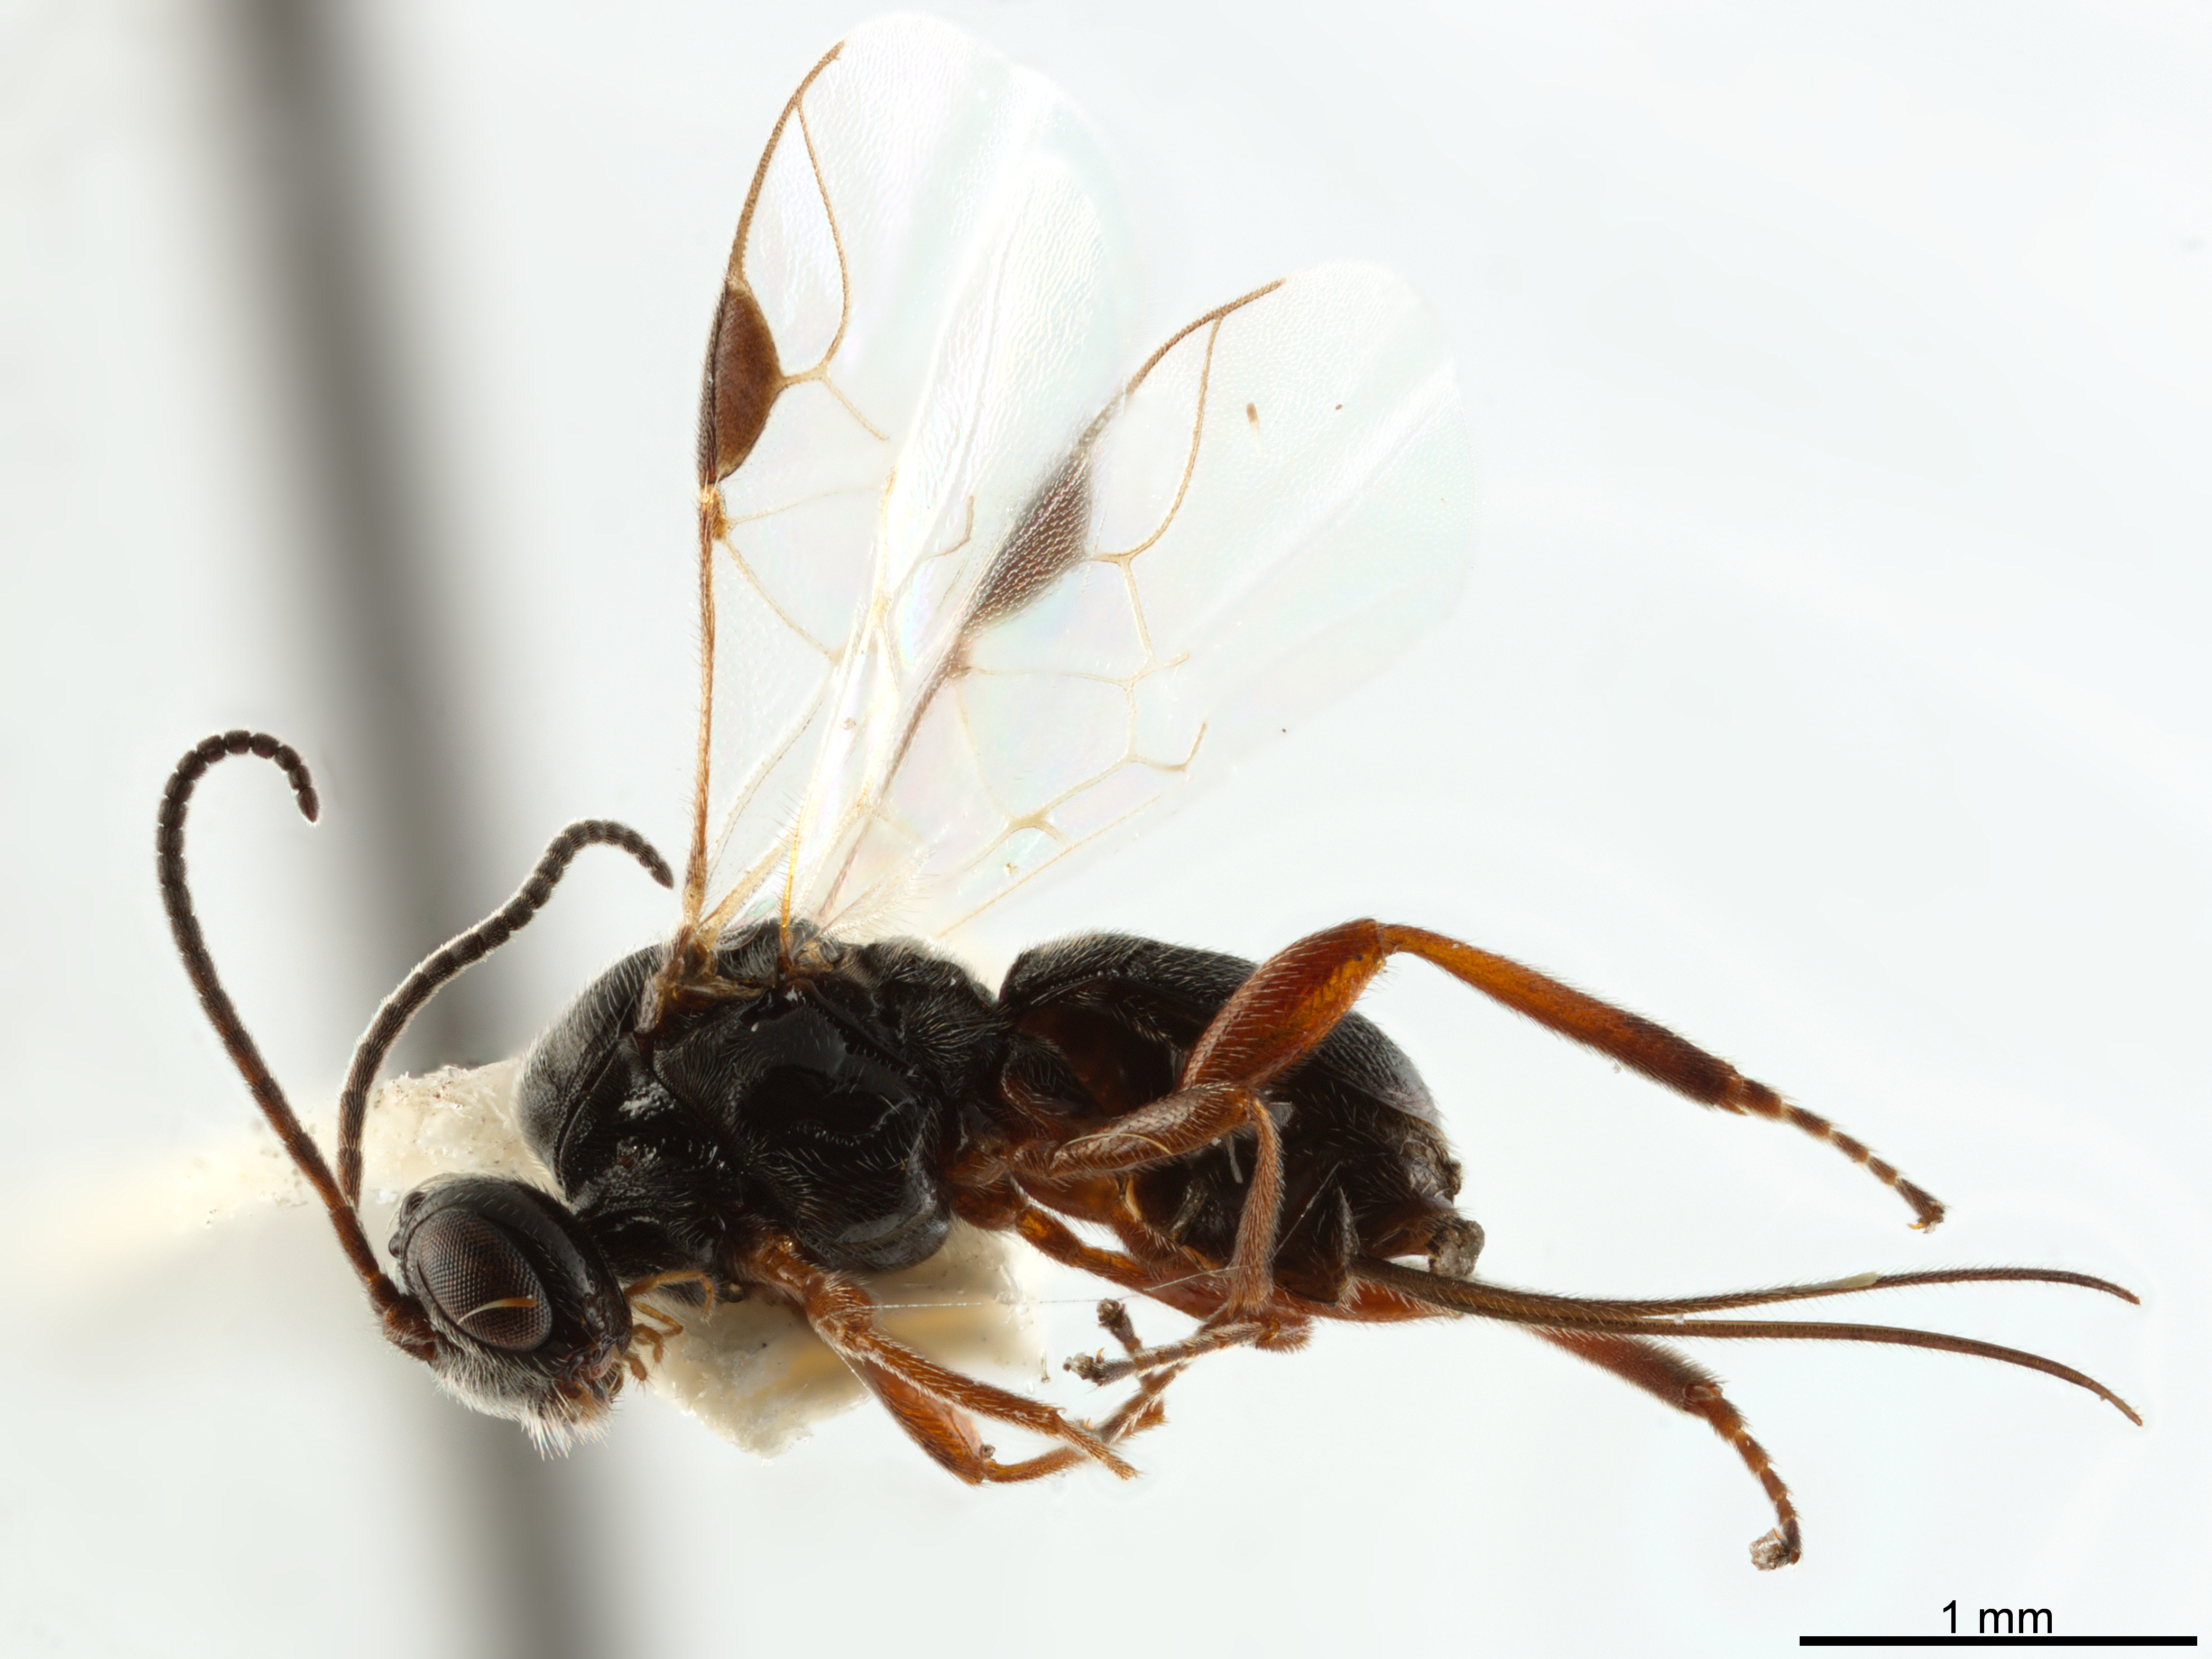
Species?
Triaspis aequoris
